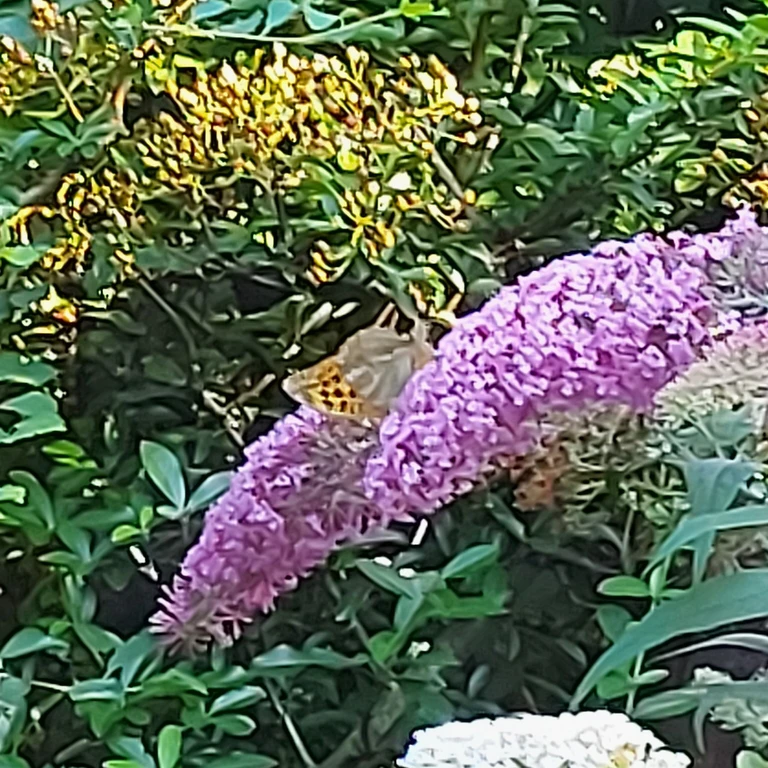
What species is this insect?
Argynnis paphia
